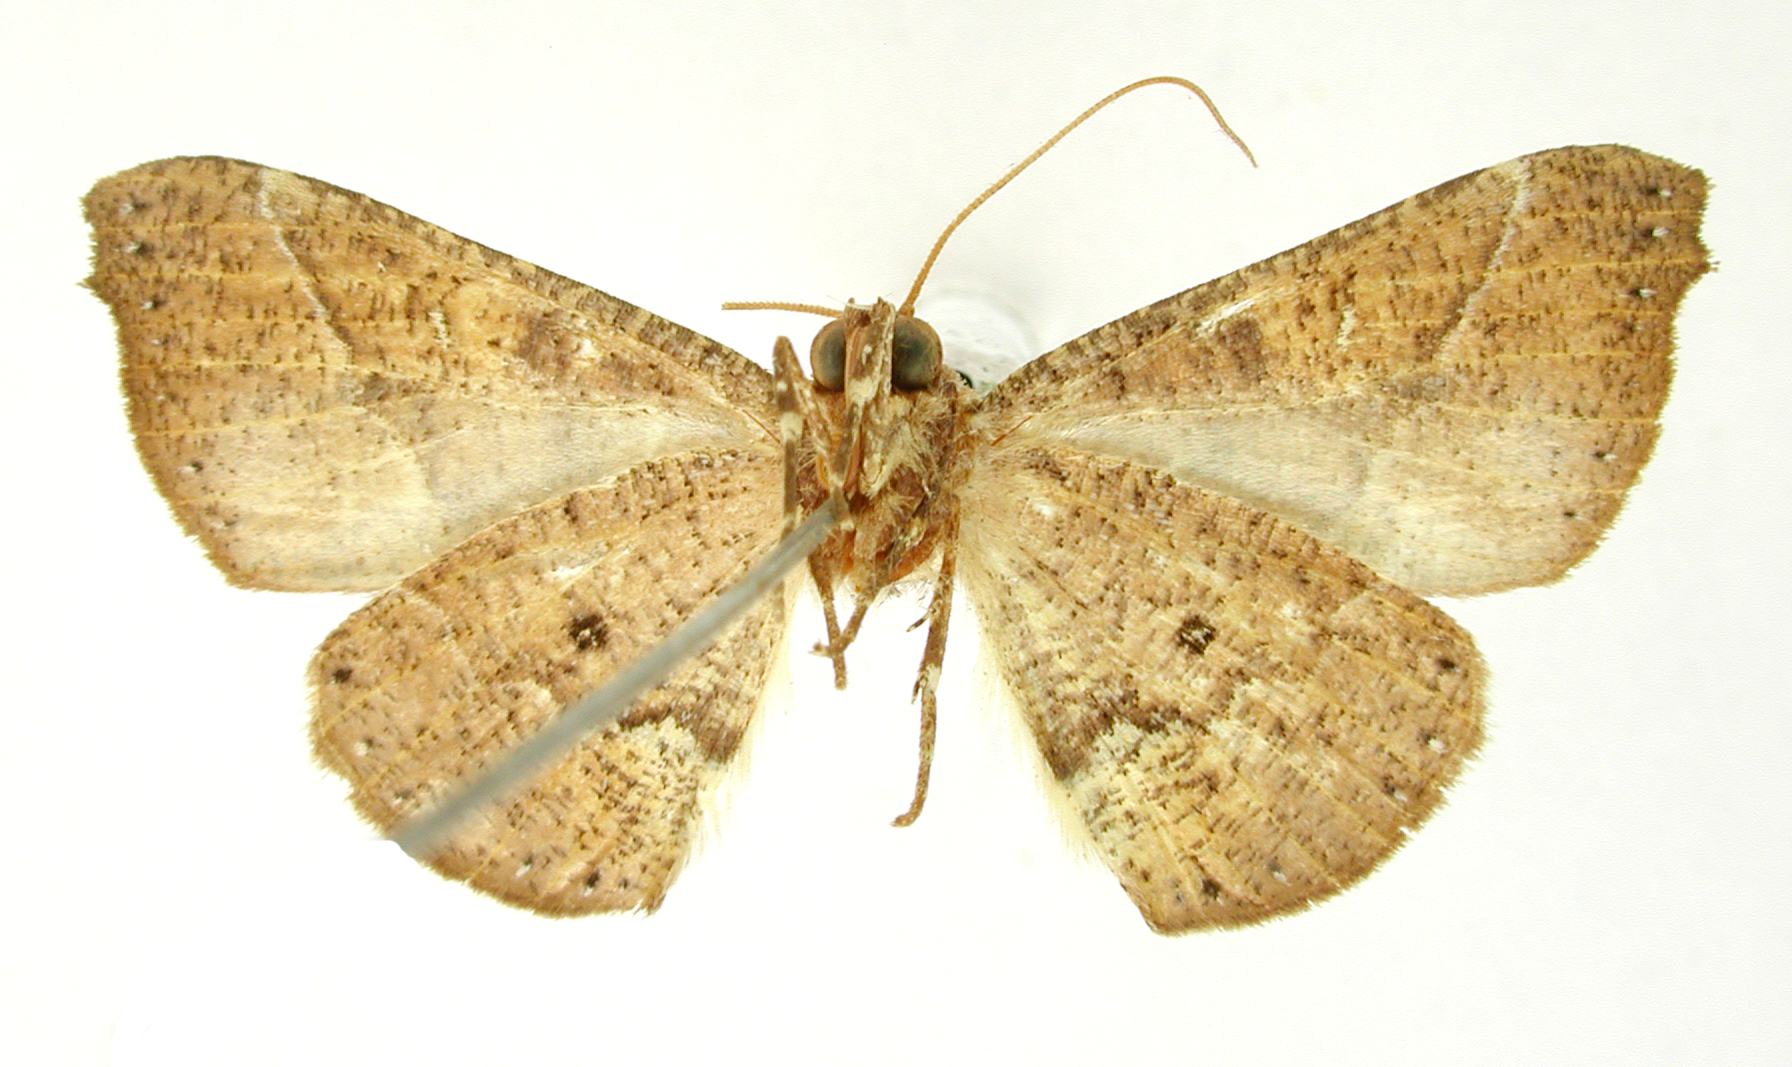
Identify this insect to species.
Pero foeda
